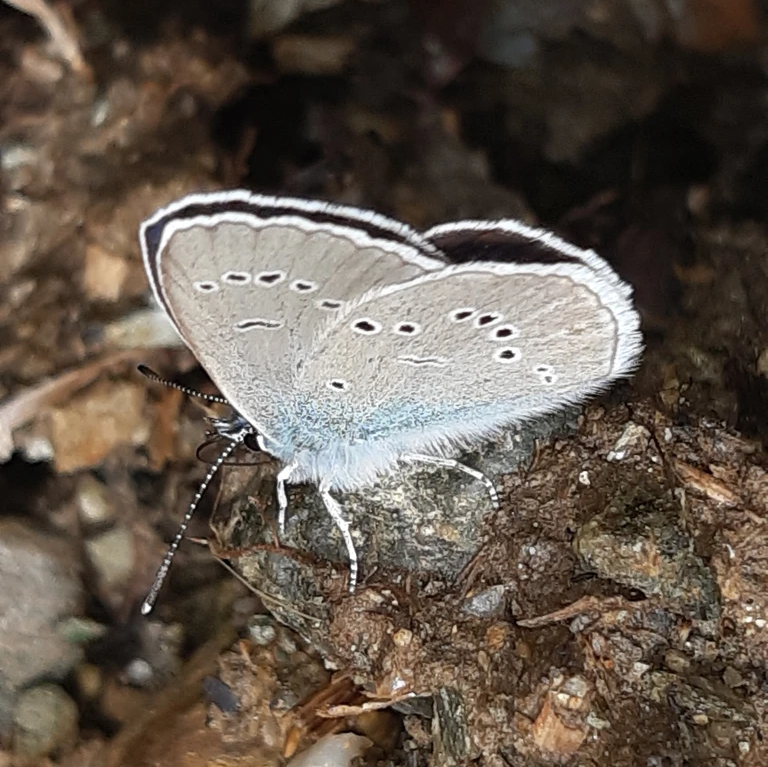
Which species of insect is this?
Cyaniris semiargus
